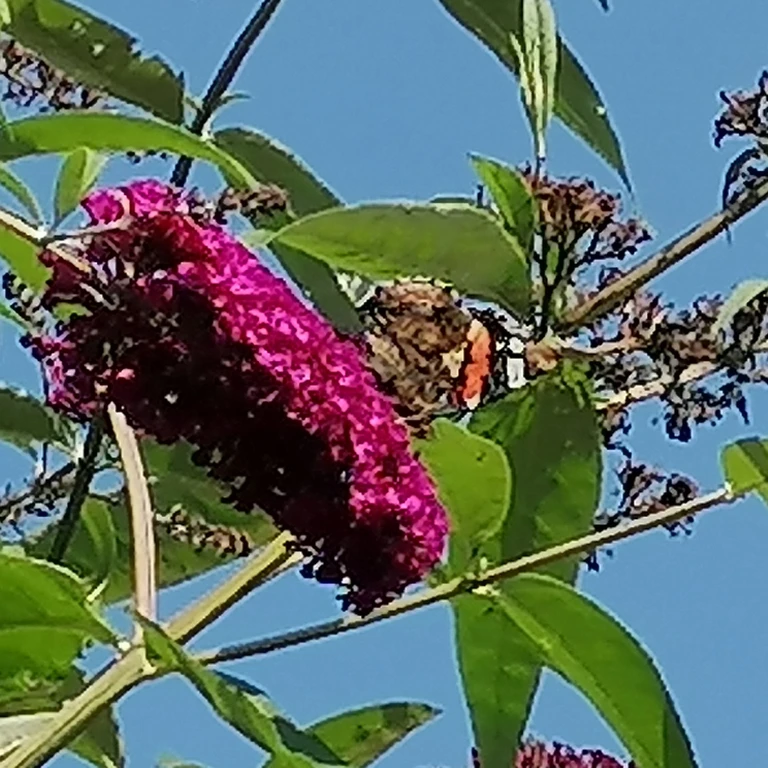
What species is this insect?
Vanessa atalanta
